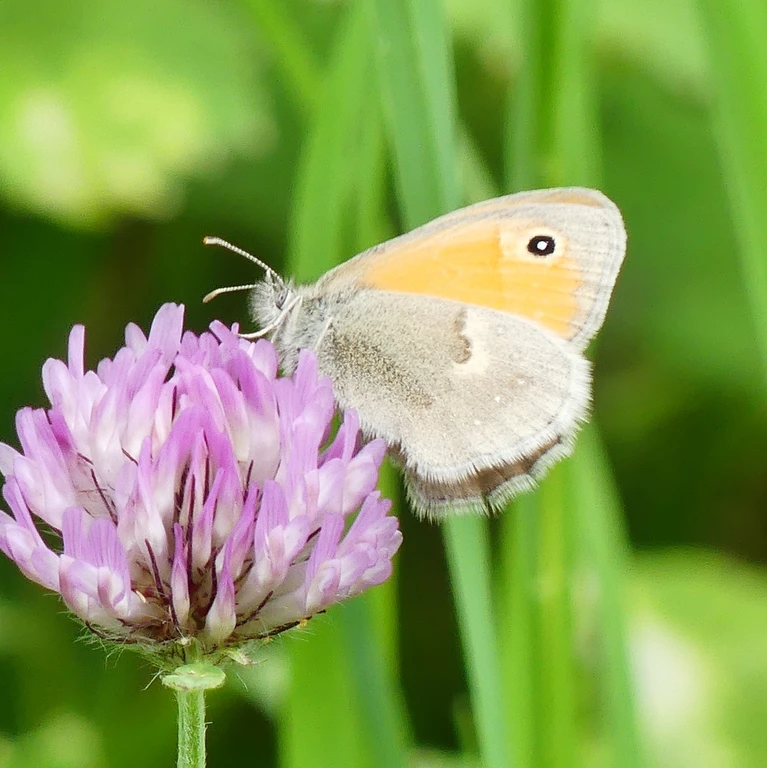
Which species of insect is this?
Coenonympha pamphilus
